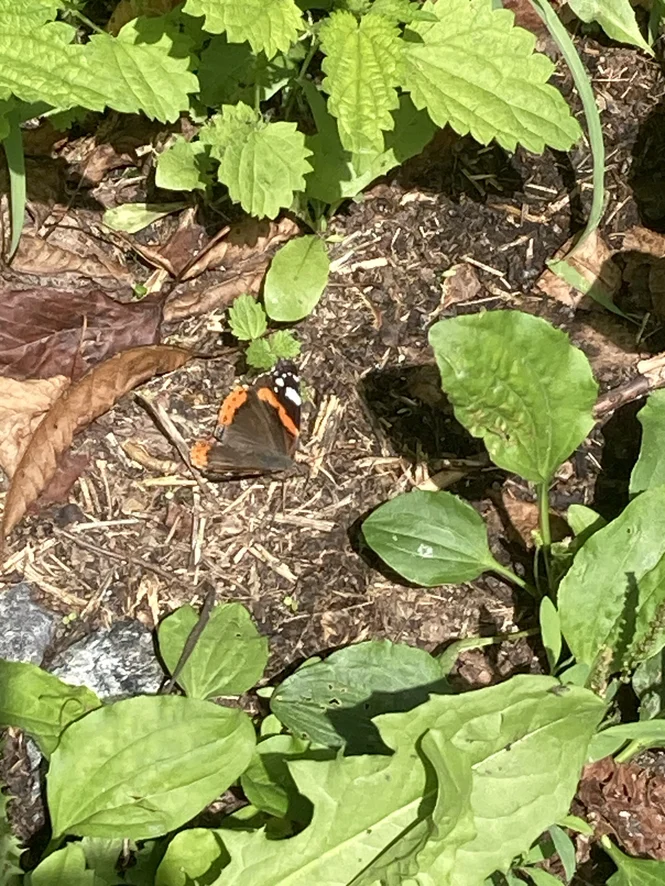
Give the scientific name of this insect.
Vanessa atalanta
